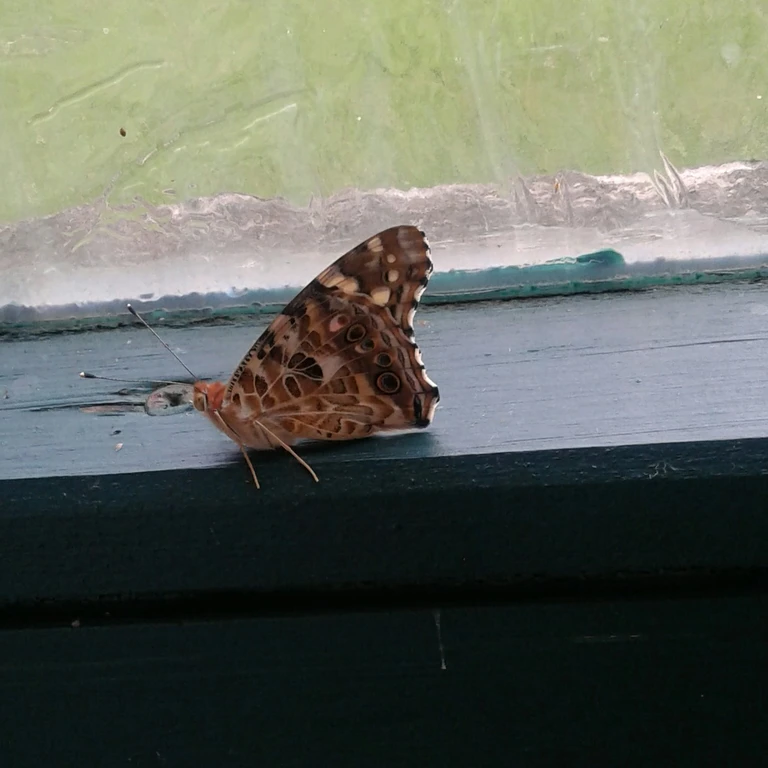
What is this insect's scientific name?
Vanessa cardui
